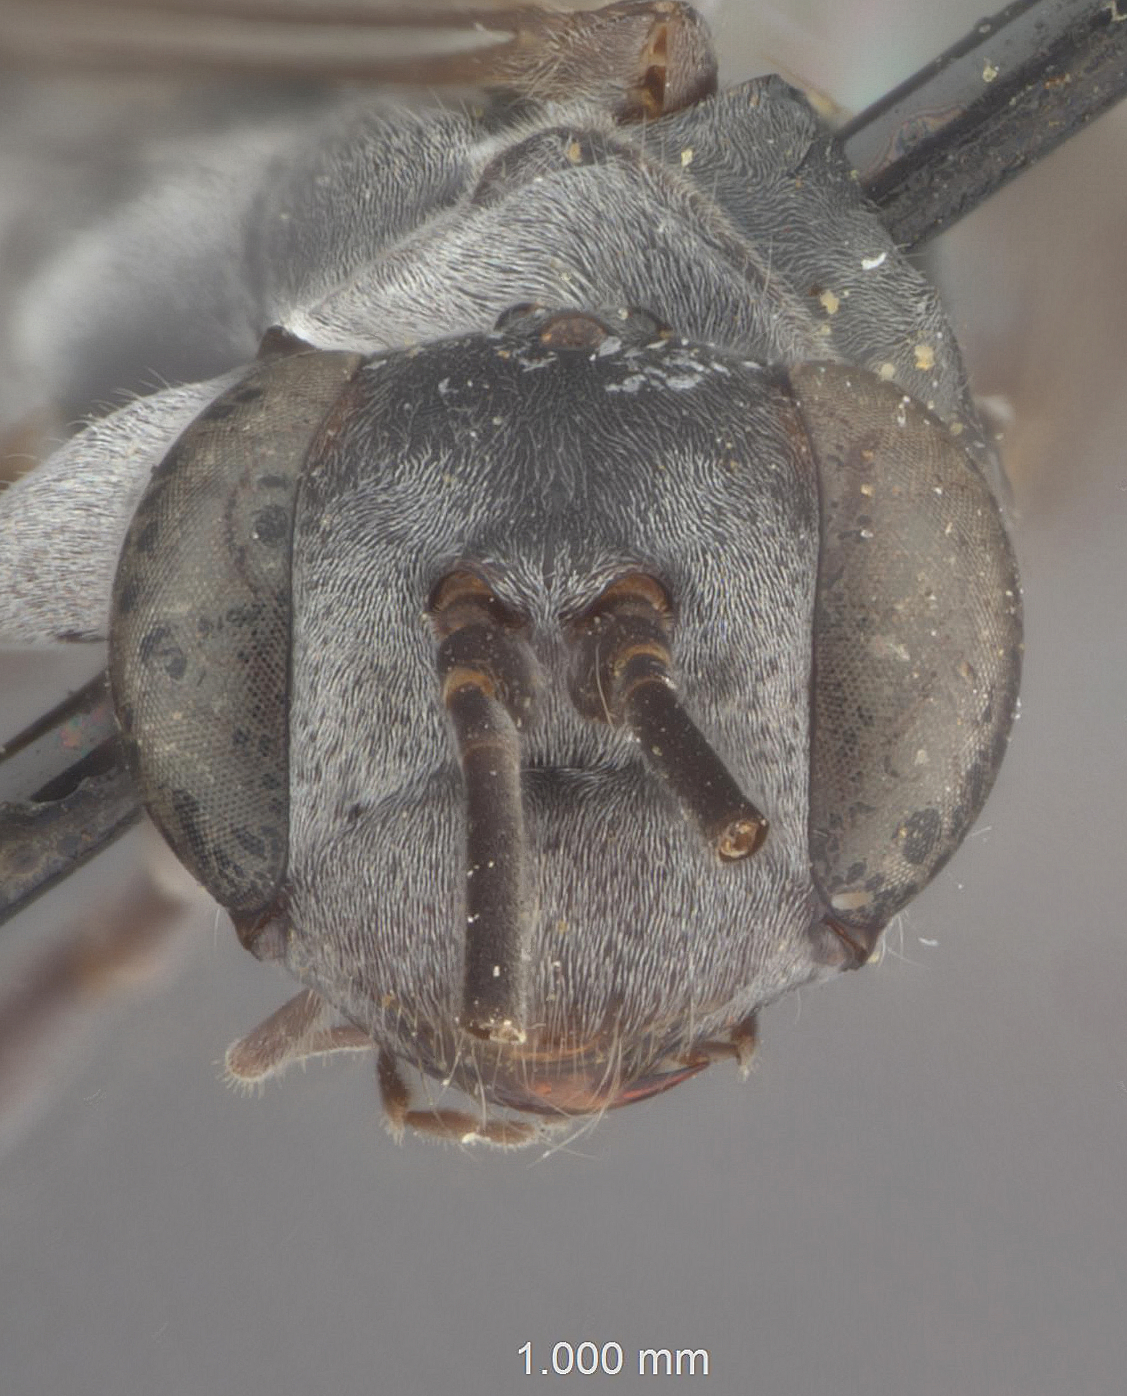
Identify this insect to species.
Pseudagenia unifasciata
